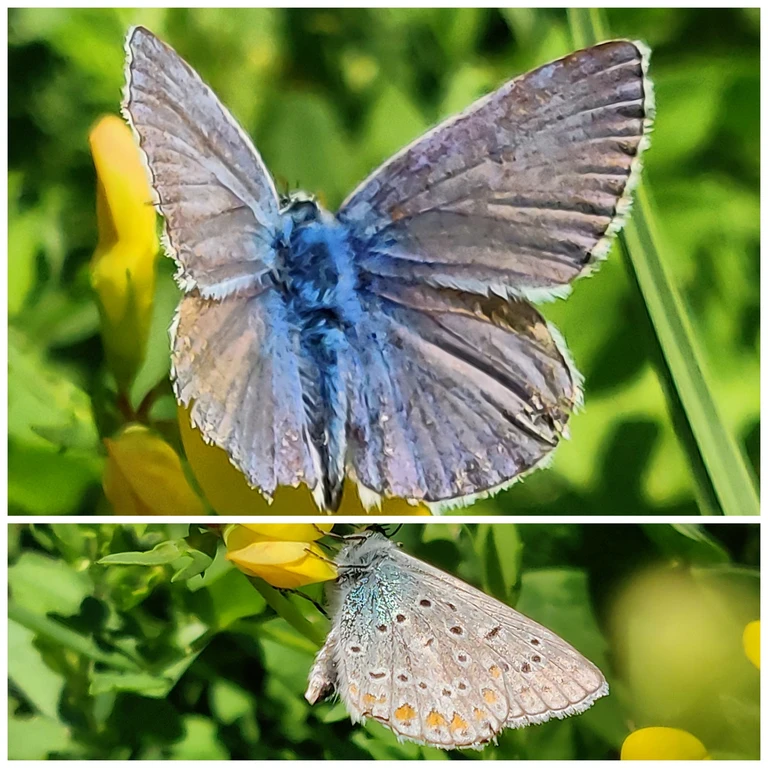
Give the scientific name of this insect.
Polyommatus icarus
